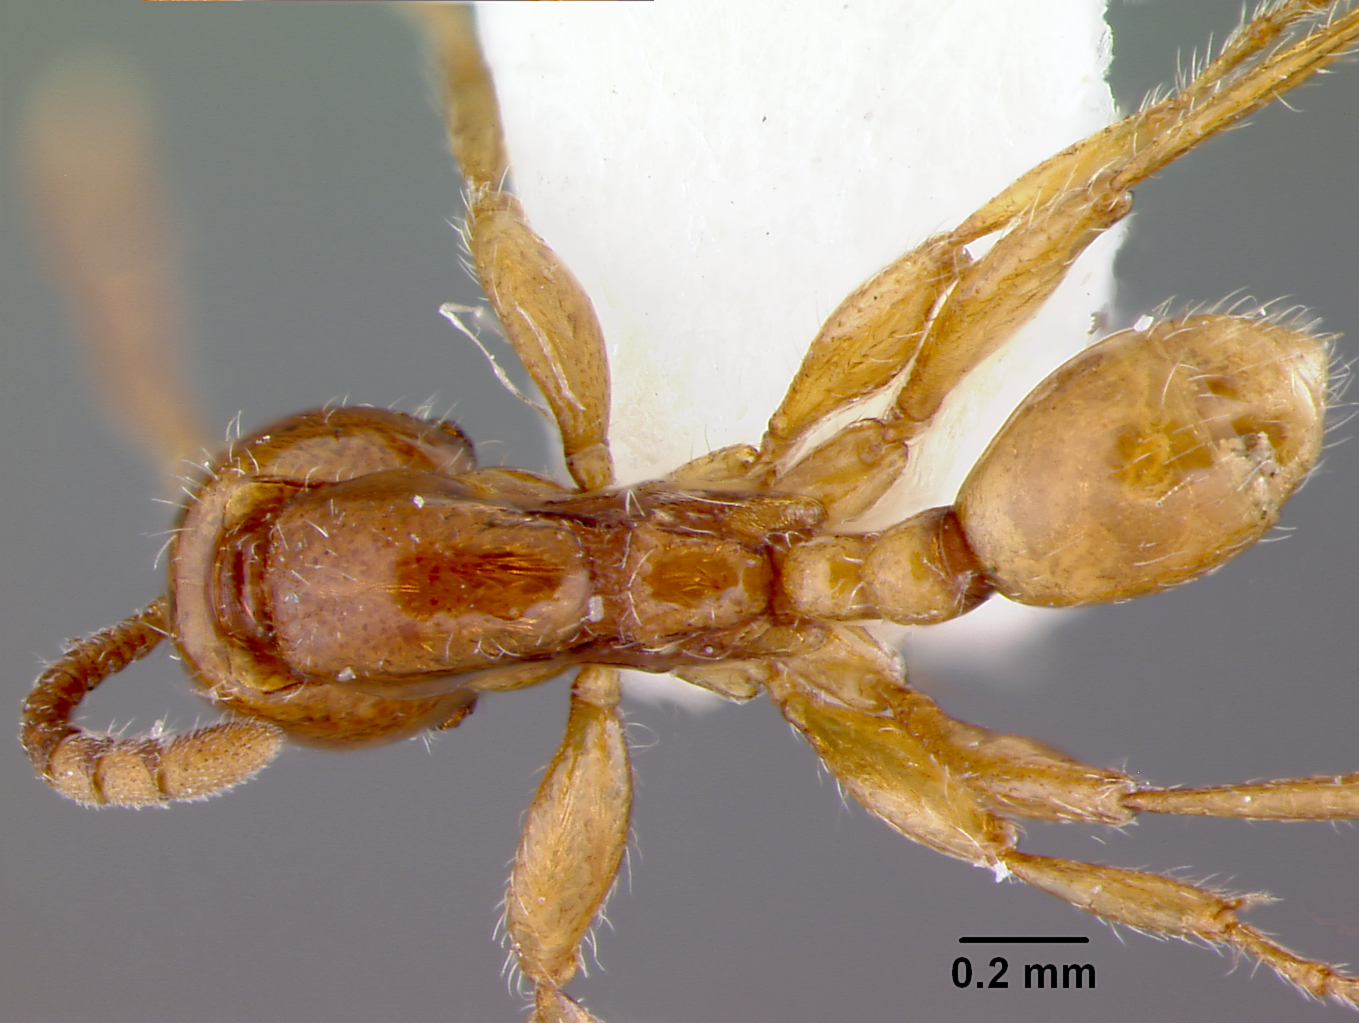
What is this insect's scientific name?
Eciton marginatum
